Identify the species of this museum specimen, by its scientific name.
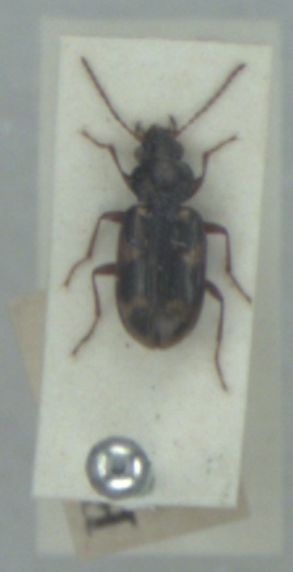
Bembidion varium
